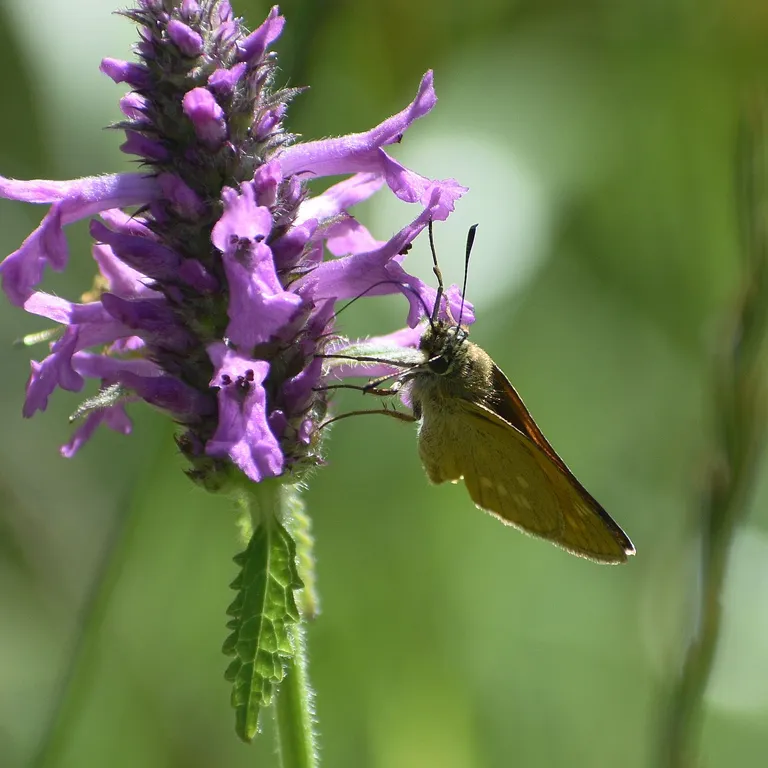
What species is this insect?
Ochlodes sylvanus (also Ochlodes venata)
